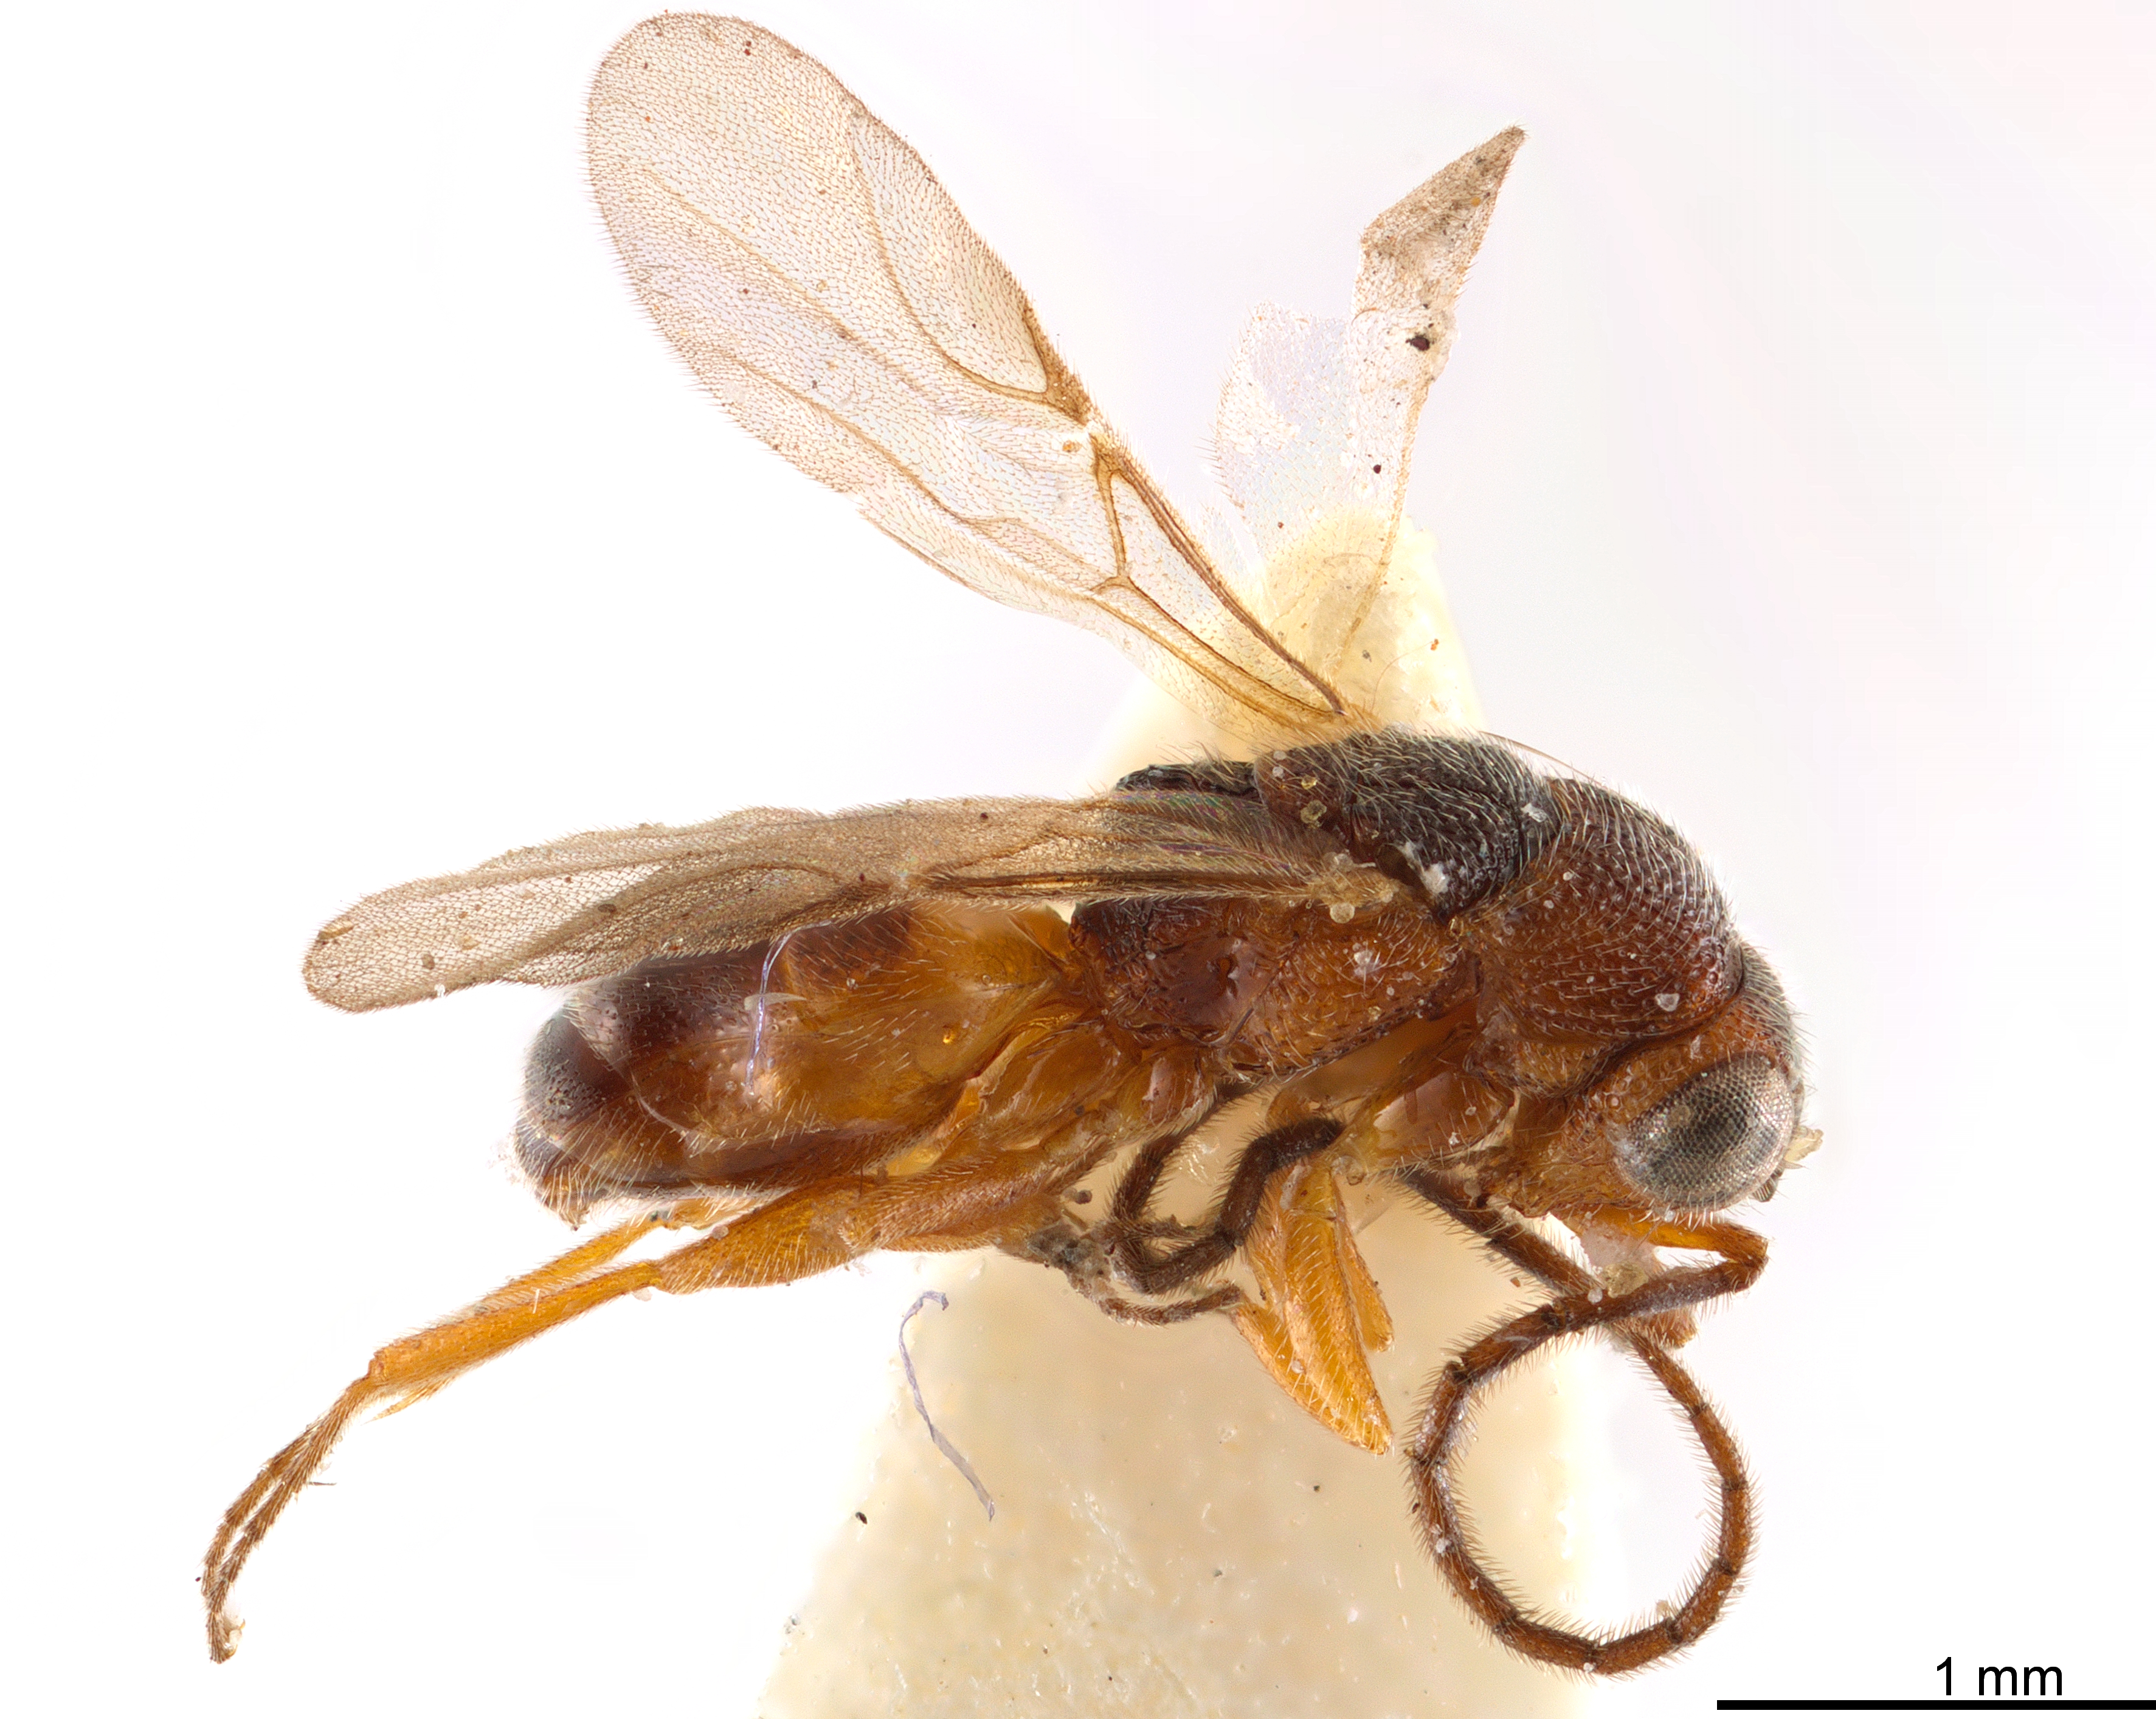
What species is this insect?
Baeosega humida
